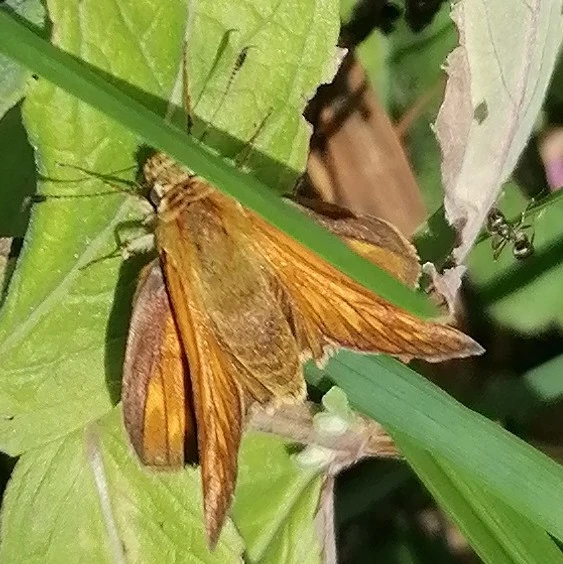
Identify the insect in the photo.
Ochlodes sylvanus (also Ochlodes venata)
